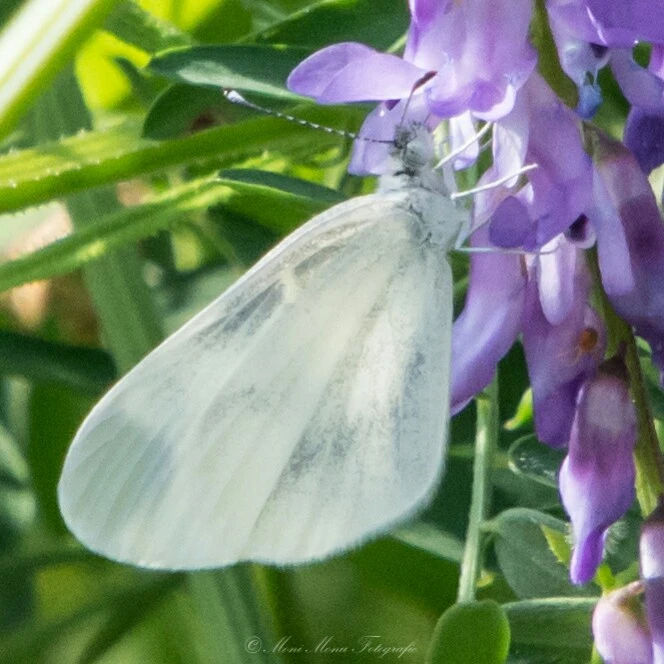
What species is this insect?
Leptidea sinapis/juvernica
